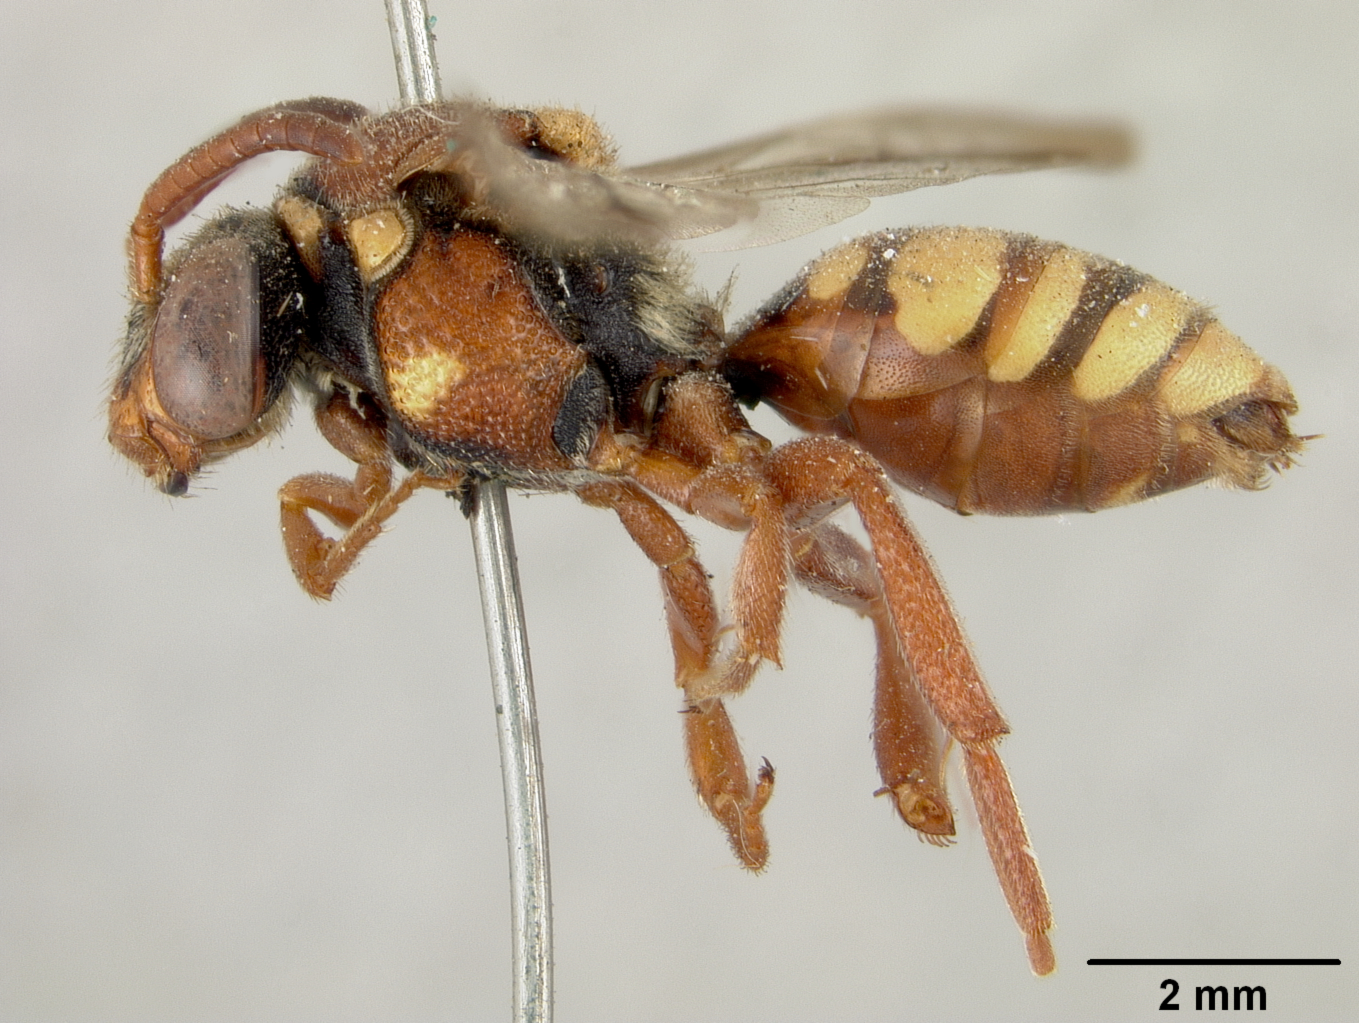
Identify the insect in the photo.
Nomada wheeleri
